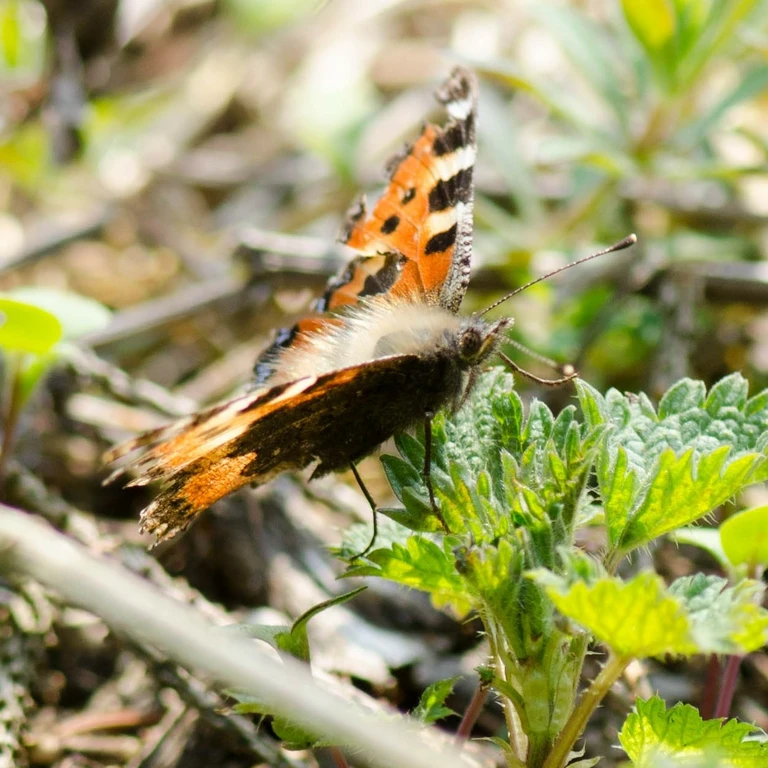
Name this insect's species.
Aglais urticae
